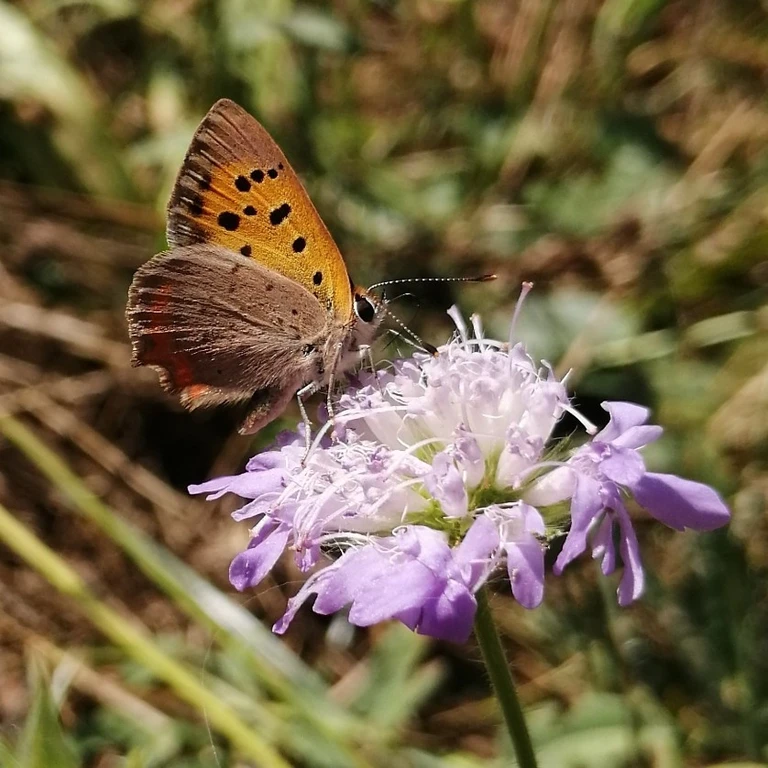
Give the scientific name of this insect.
Lycaena phlaeas
